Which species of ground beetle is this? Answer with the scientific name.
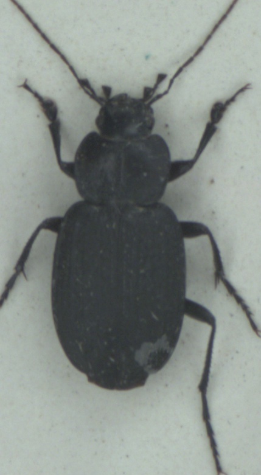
Licinus punctatulus
